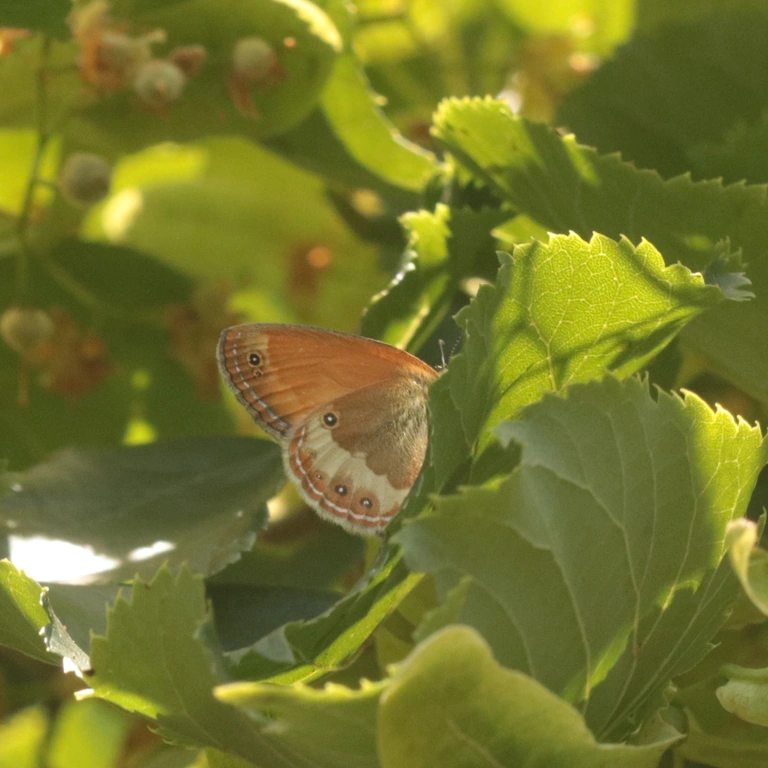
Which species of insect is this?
Coenonympha arcania
